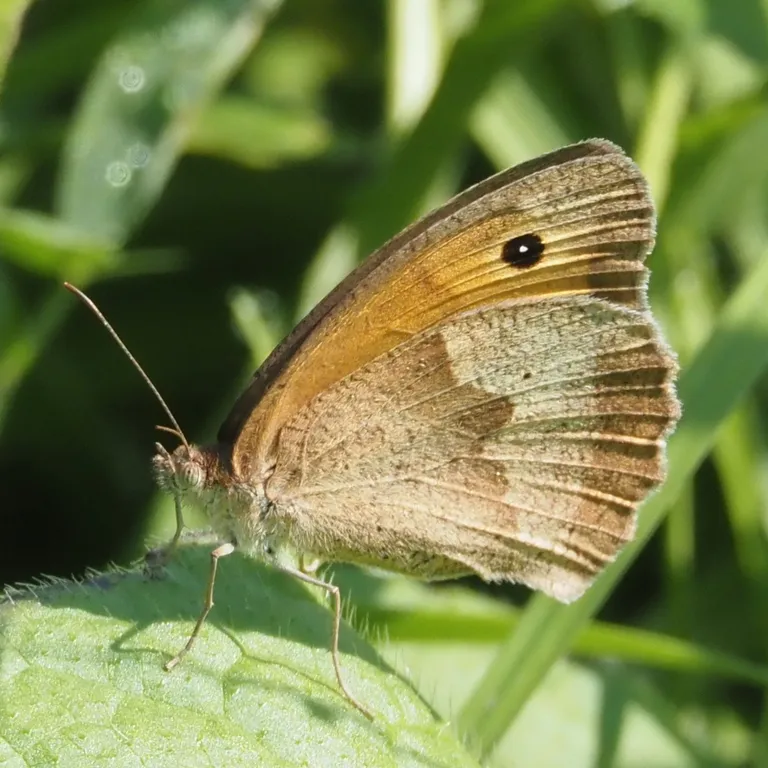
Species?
Maniola jurtina
